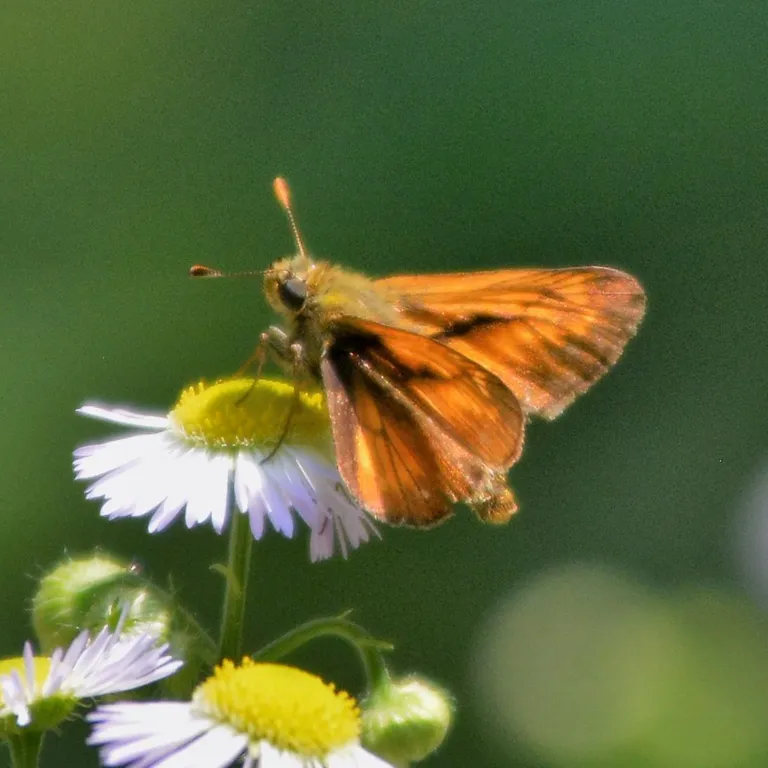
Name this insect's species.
Ochlodes sylvanus (also Ochlodes venata)
